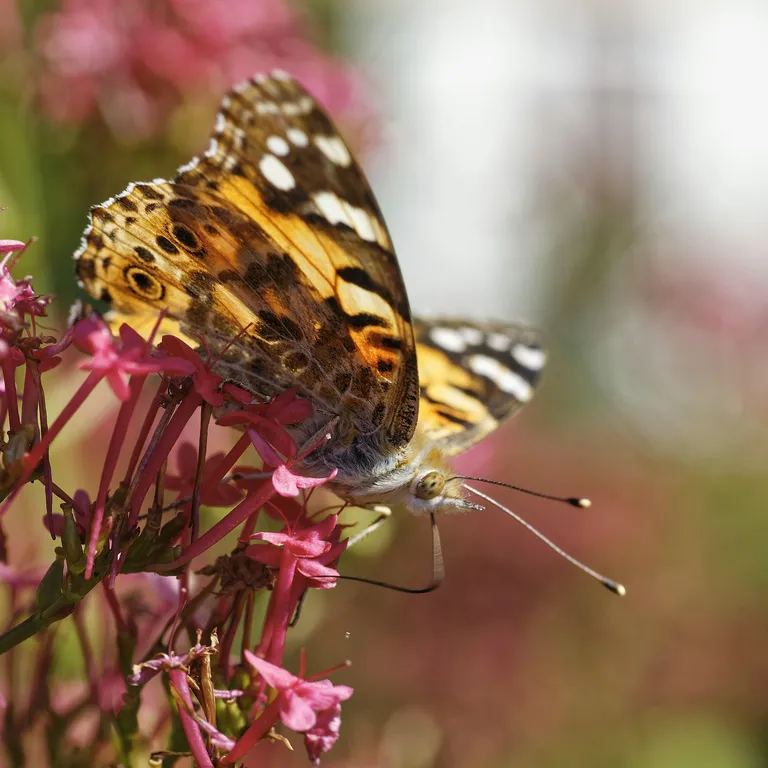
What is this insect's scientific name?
Vanessa cardui
